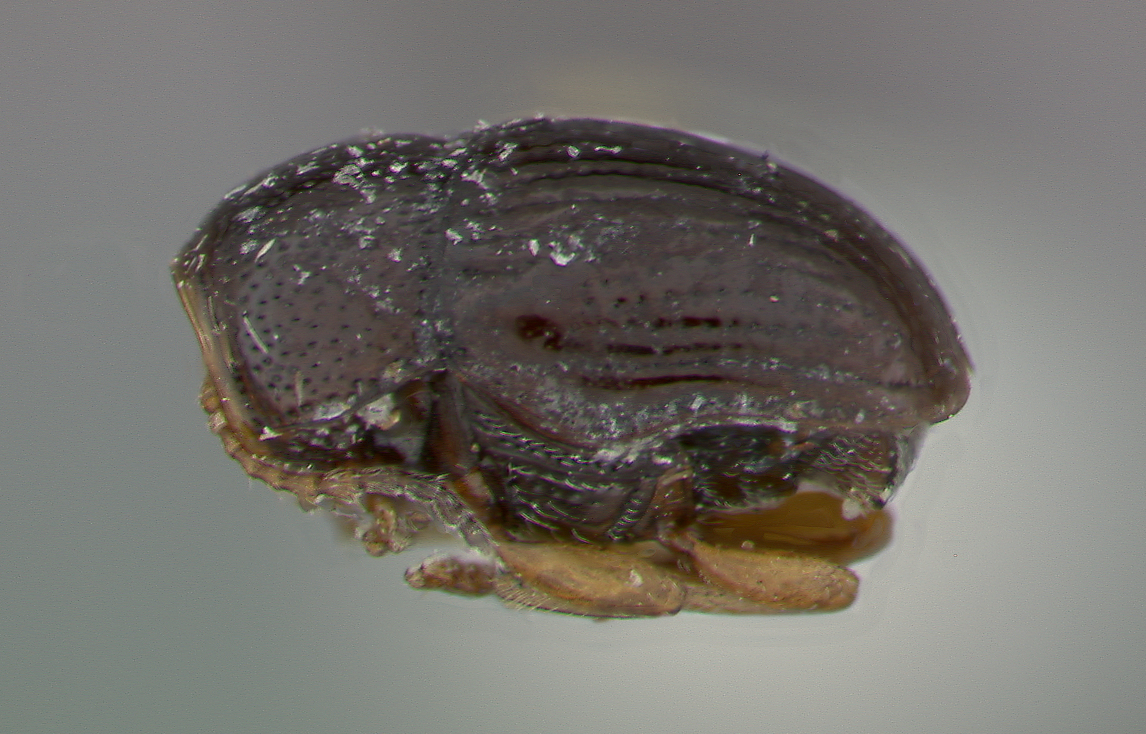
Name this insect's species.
Coenobius weisei
